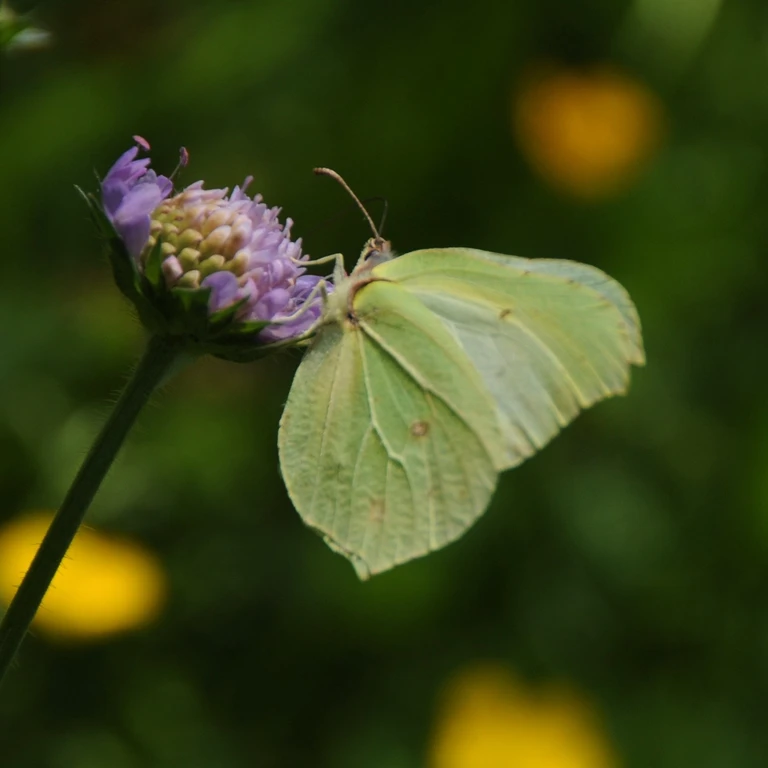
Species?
Gonepteryx rhamni
